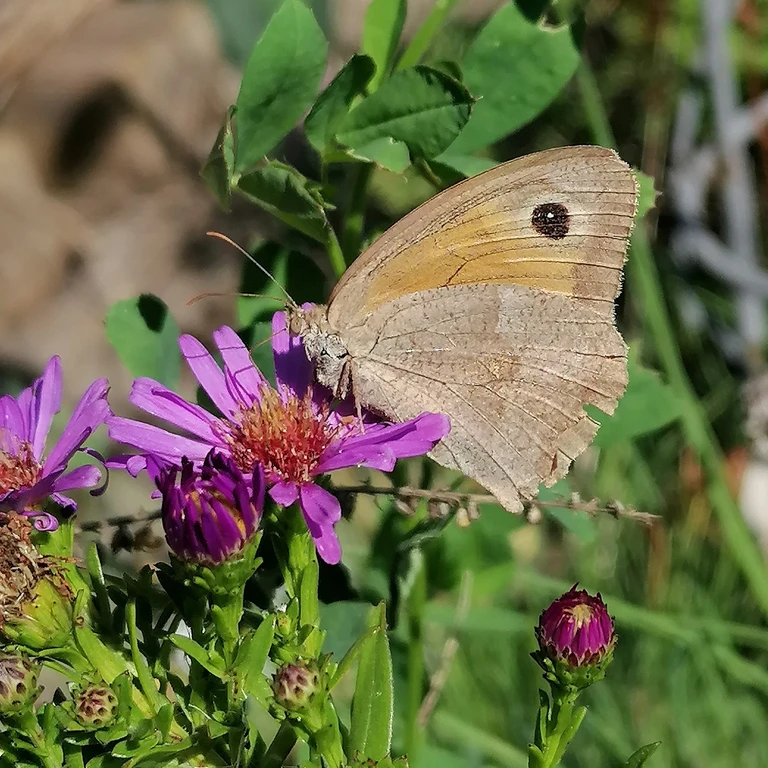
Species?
Maniola jurtina
